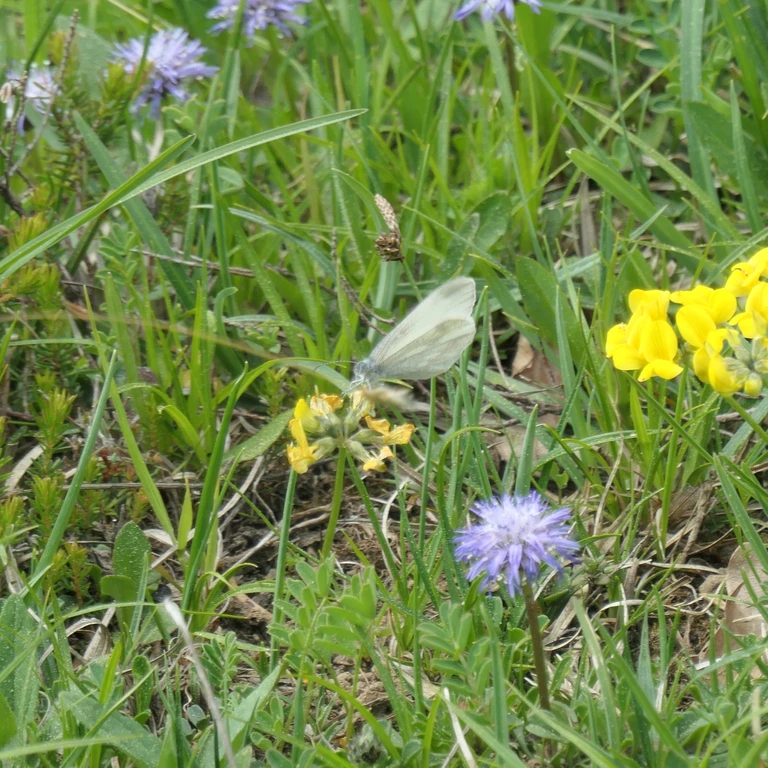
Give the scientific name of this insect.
Leptidea sinapis/juvernica
